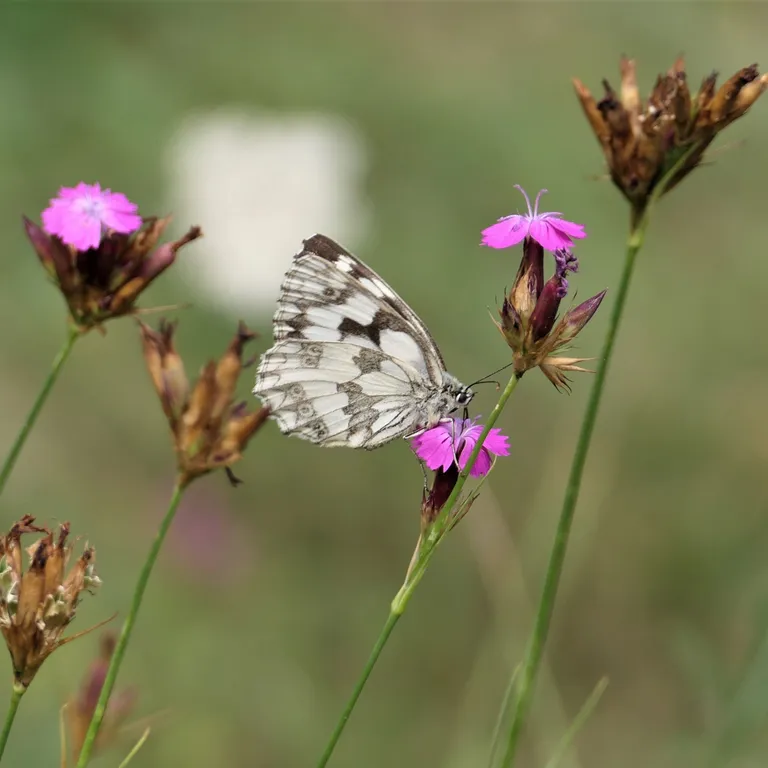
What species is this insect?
Melanargia galathea
